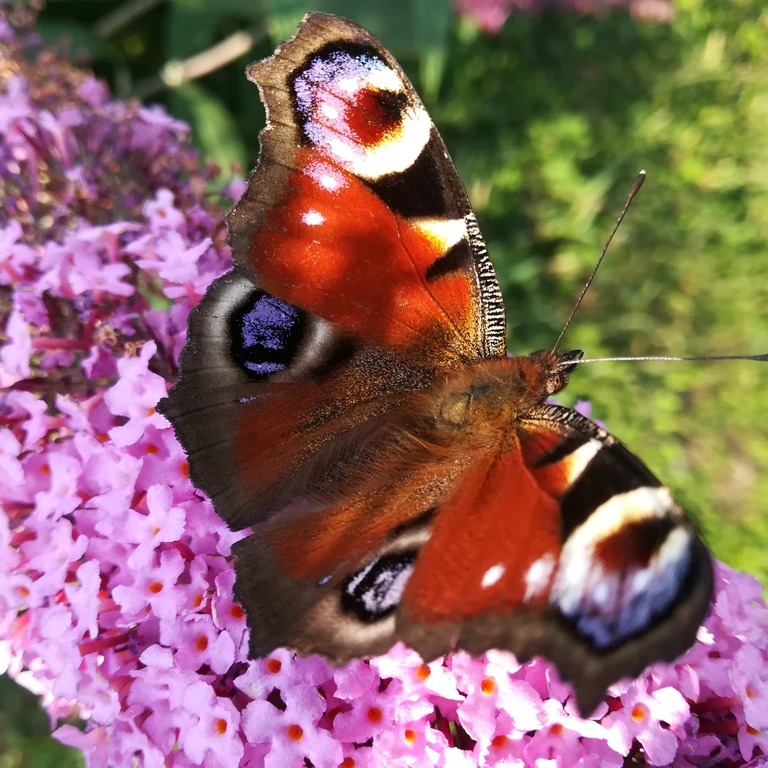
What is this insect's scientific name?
Aglais io
